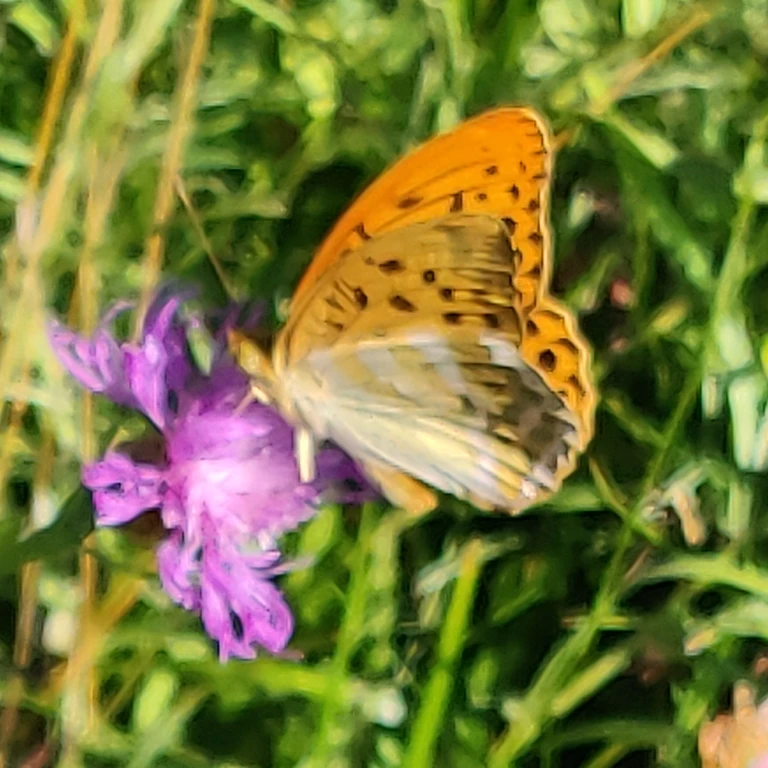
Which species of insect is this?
Argynnis paphia
